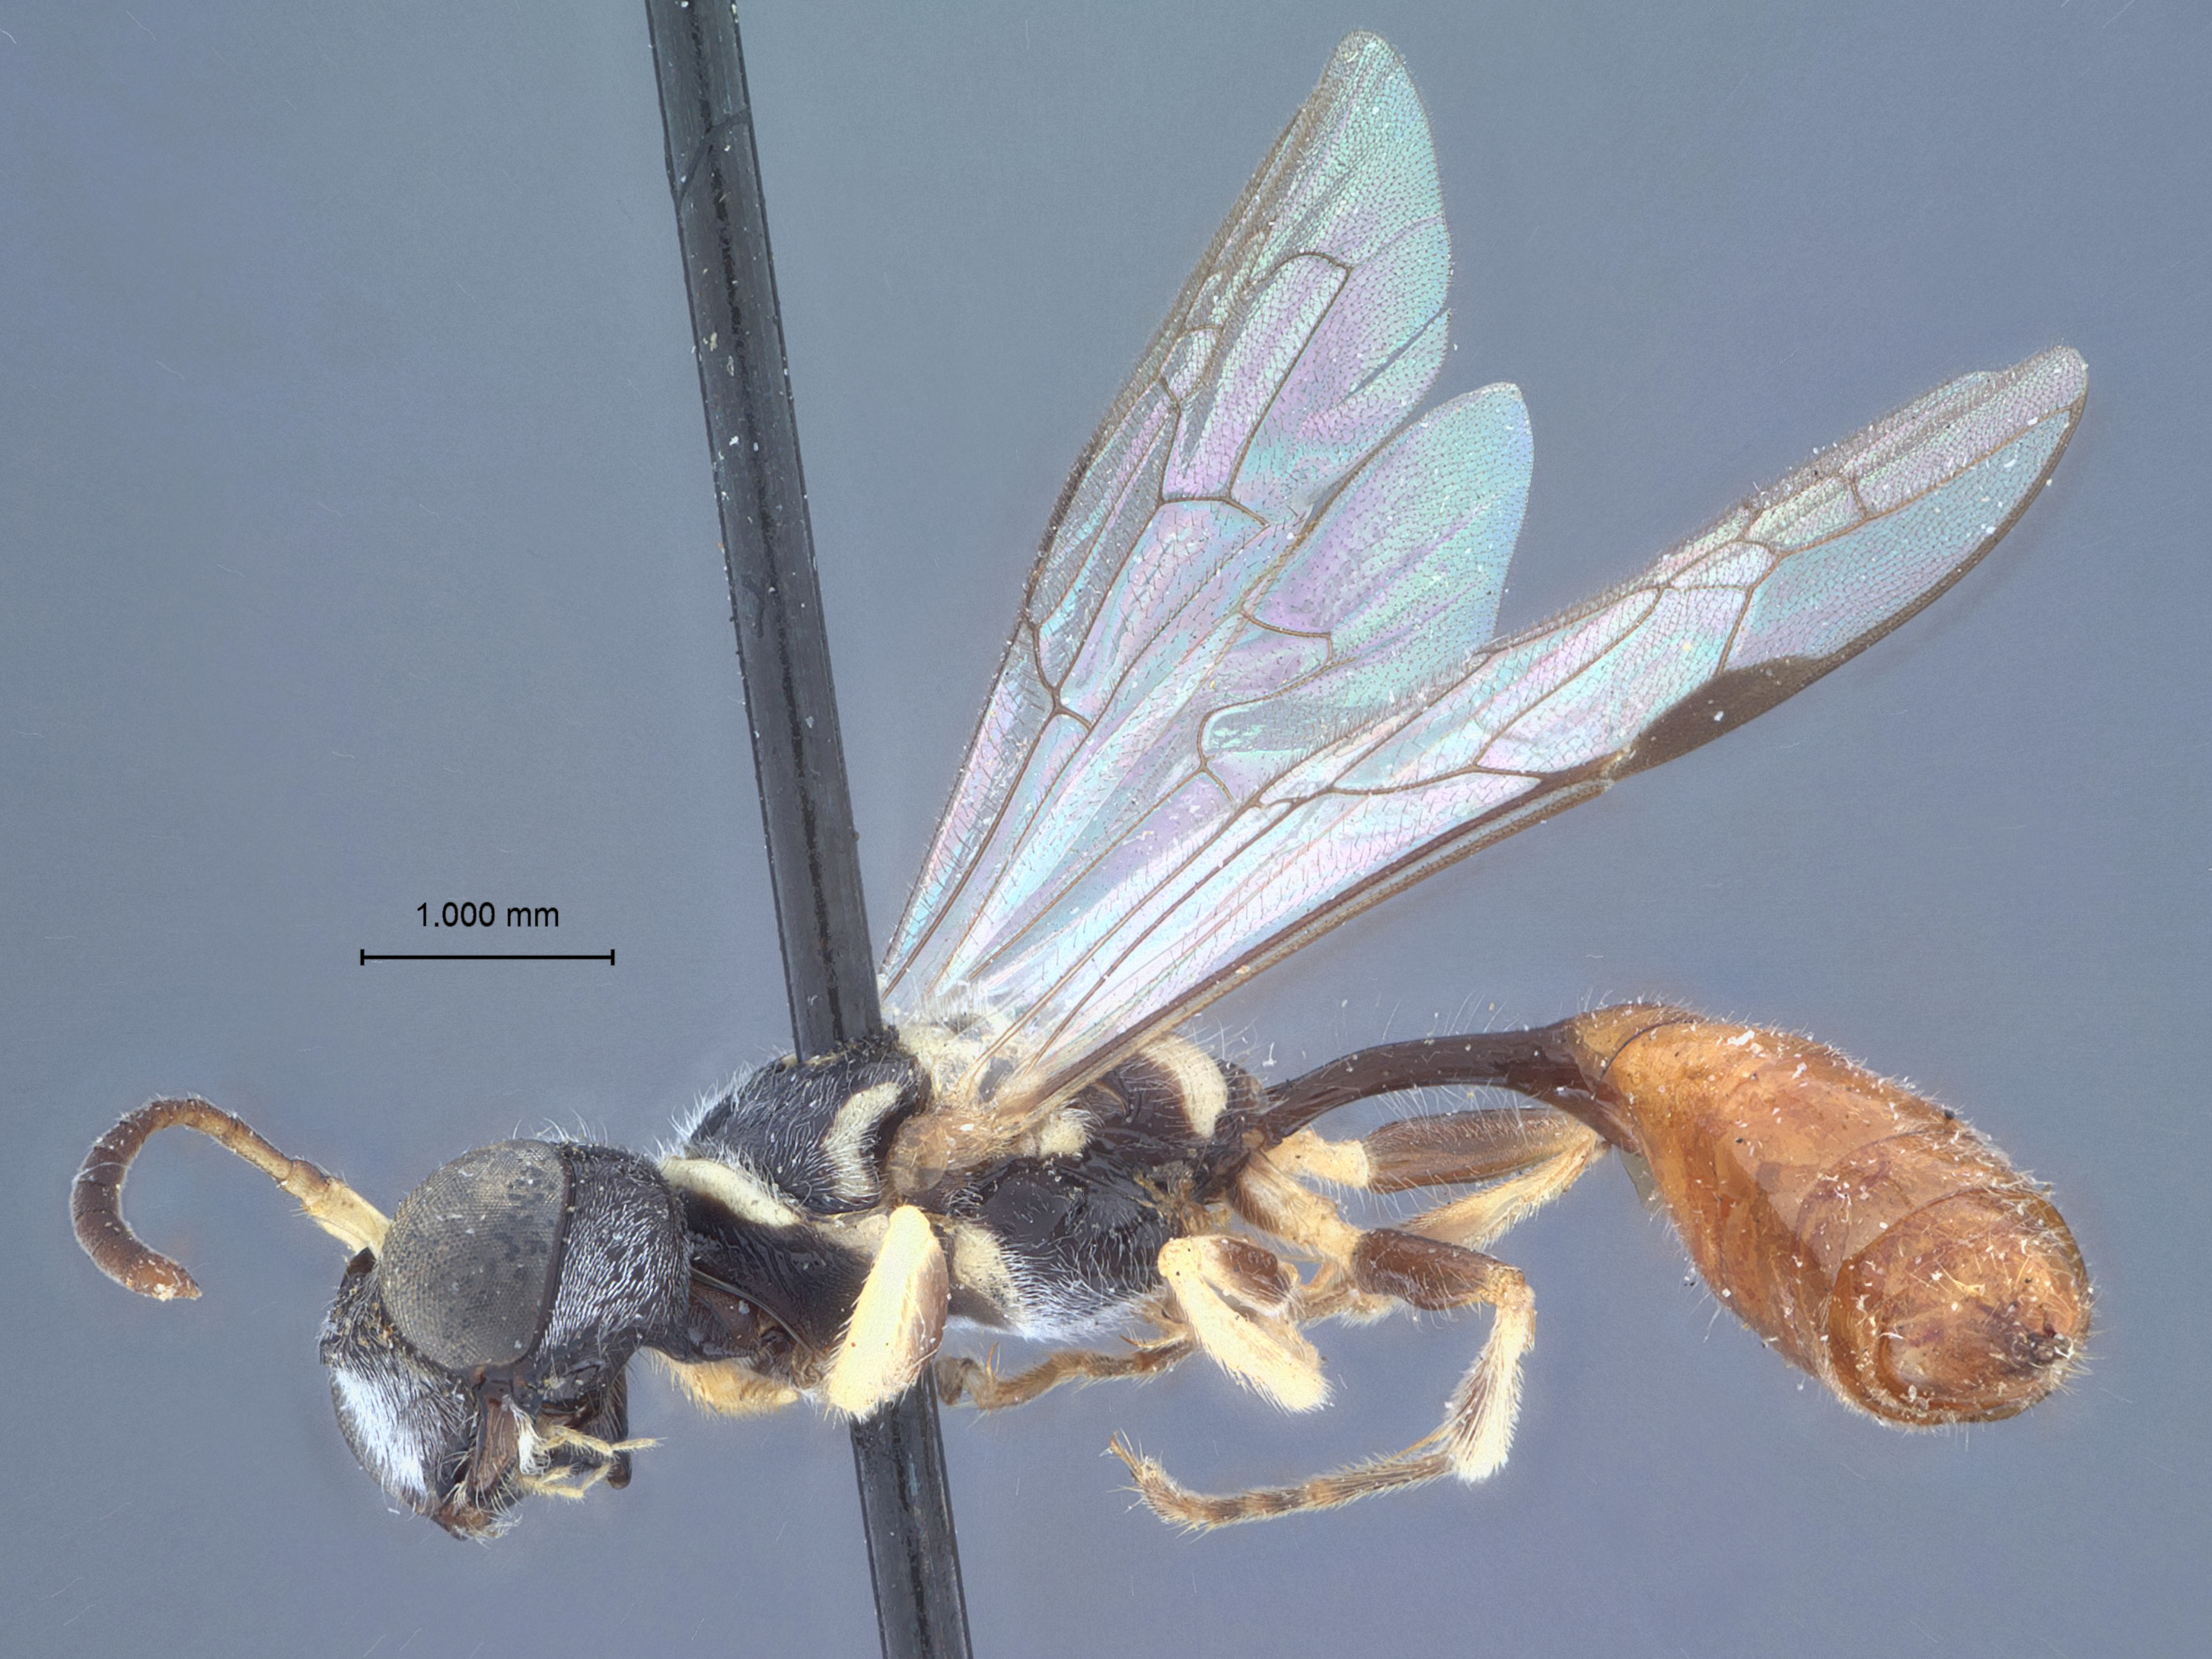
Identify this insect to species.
Psenulus dentatus
